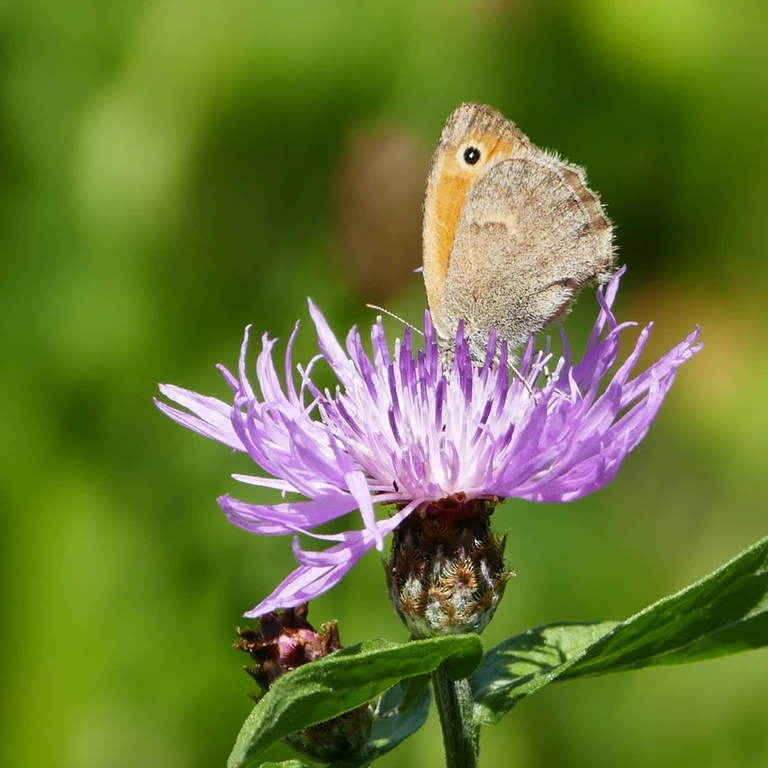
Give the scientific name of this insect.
Coenonympha pamphilus
